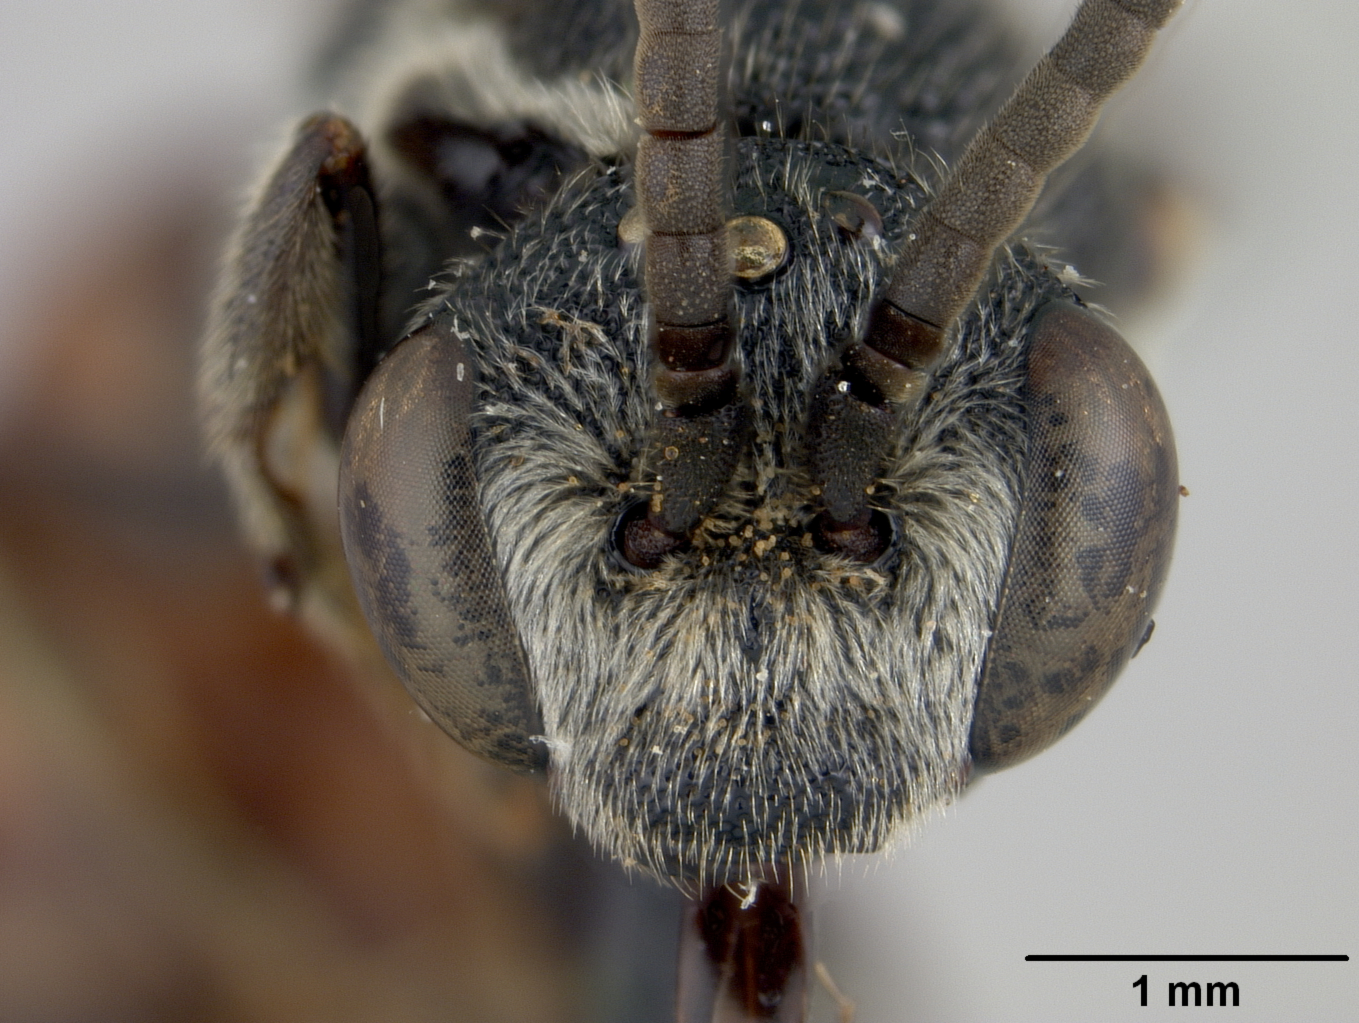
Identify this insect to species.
Sphecodes sibuyanensis
